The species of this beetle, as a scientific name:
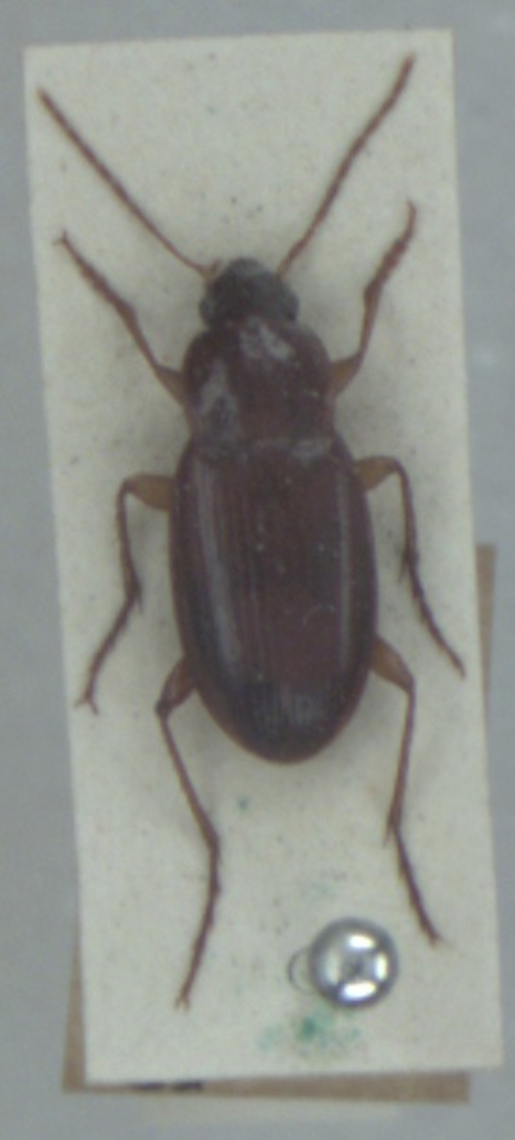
Calathus mollis
